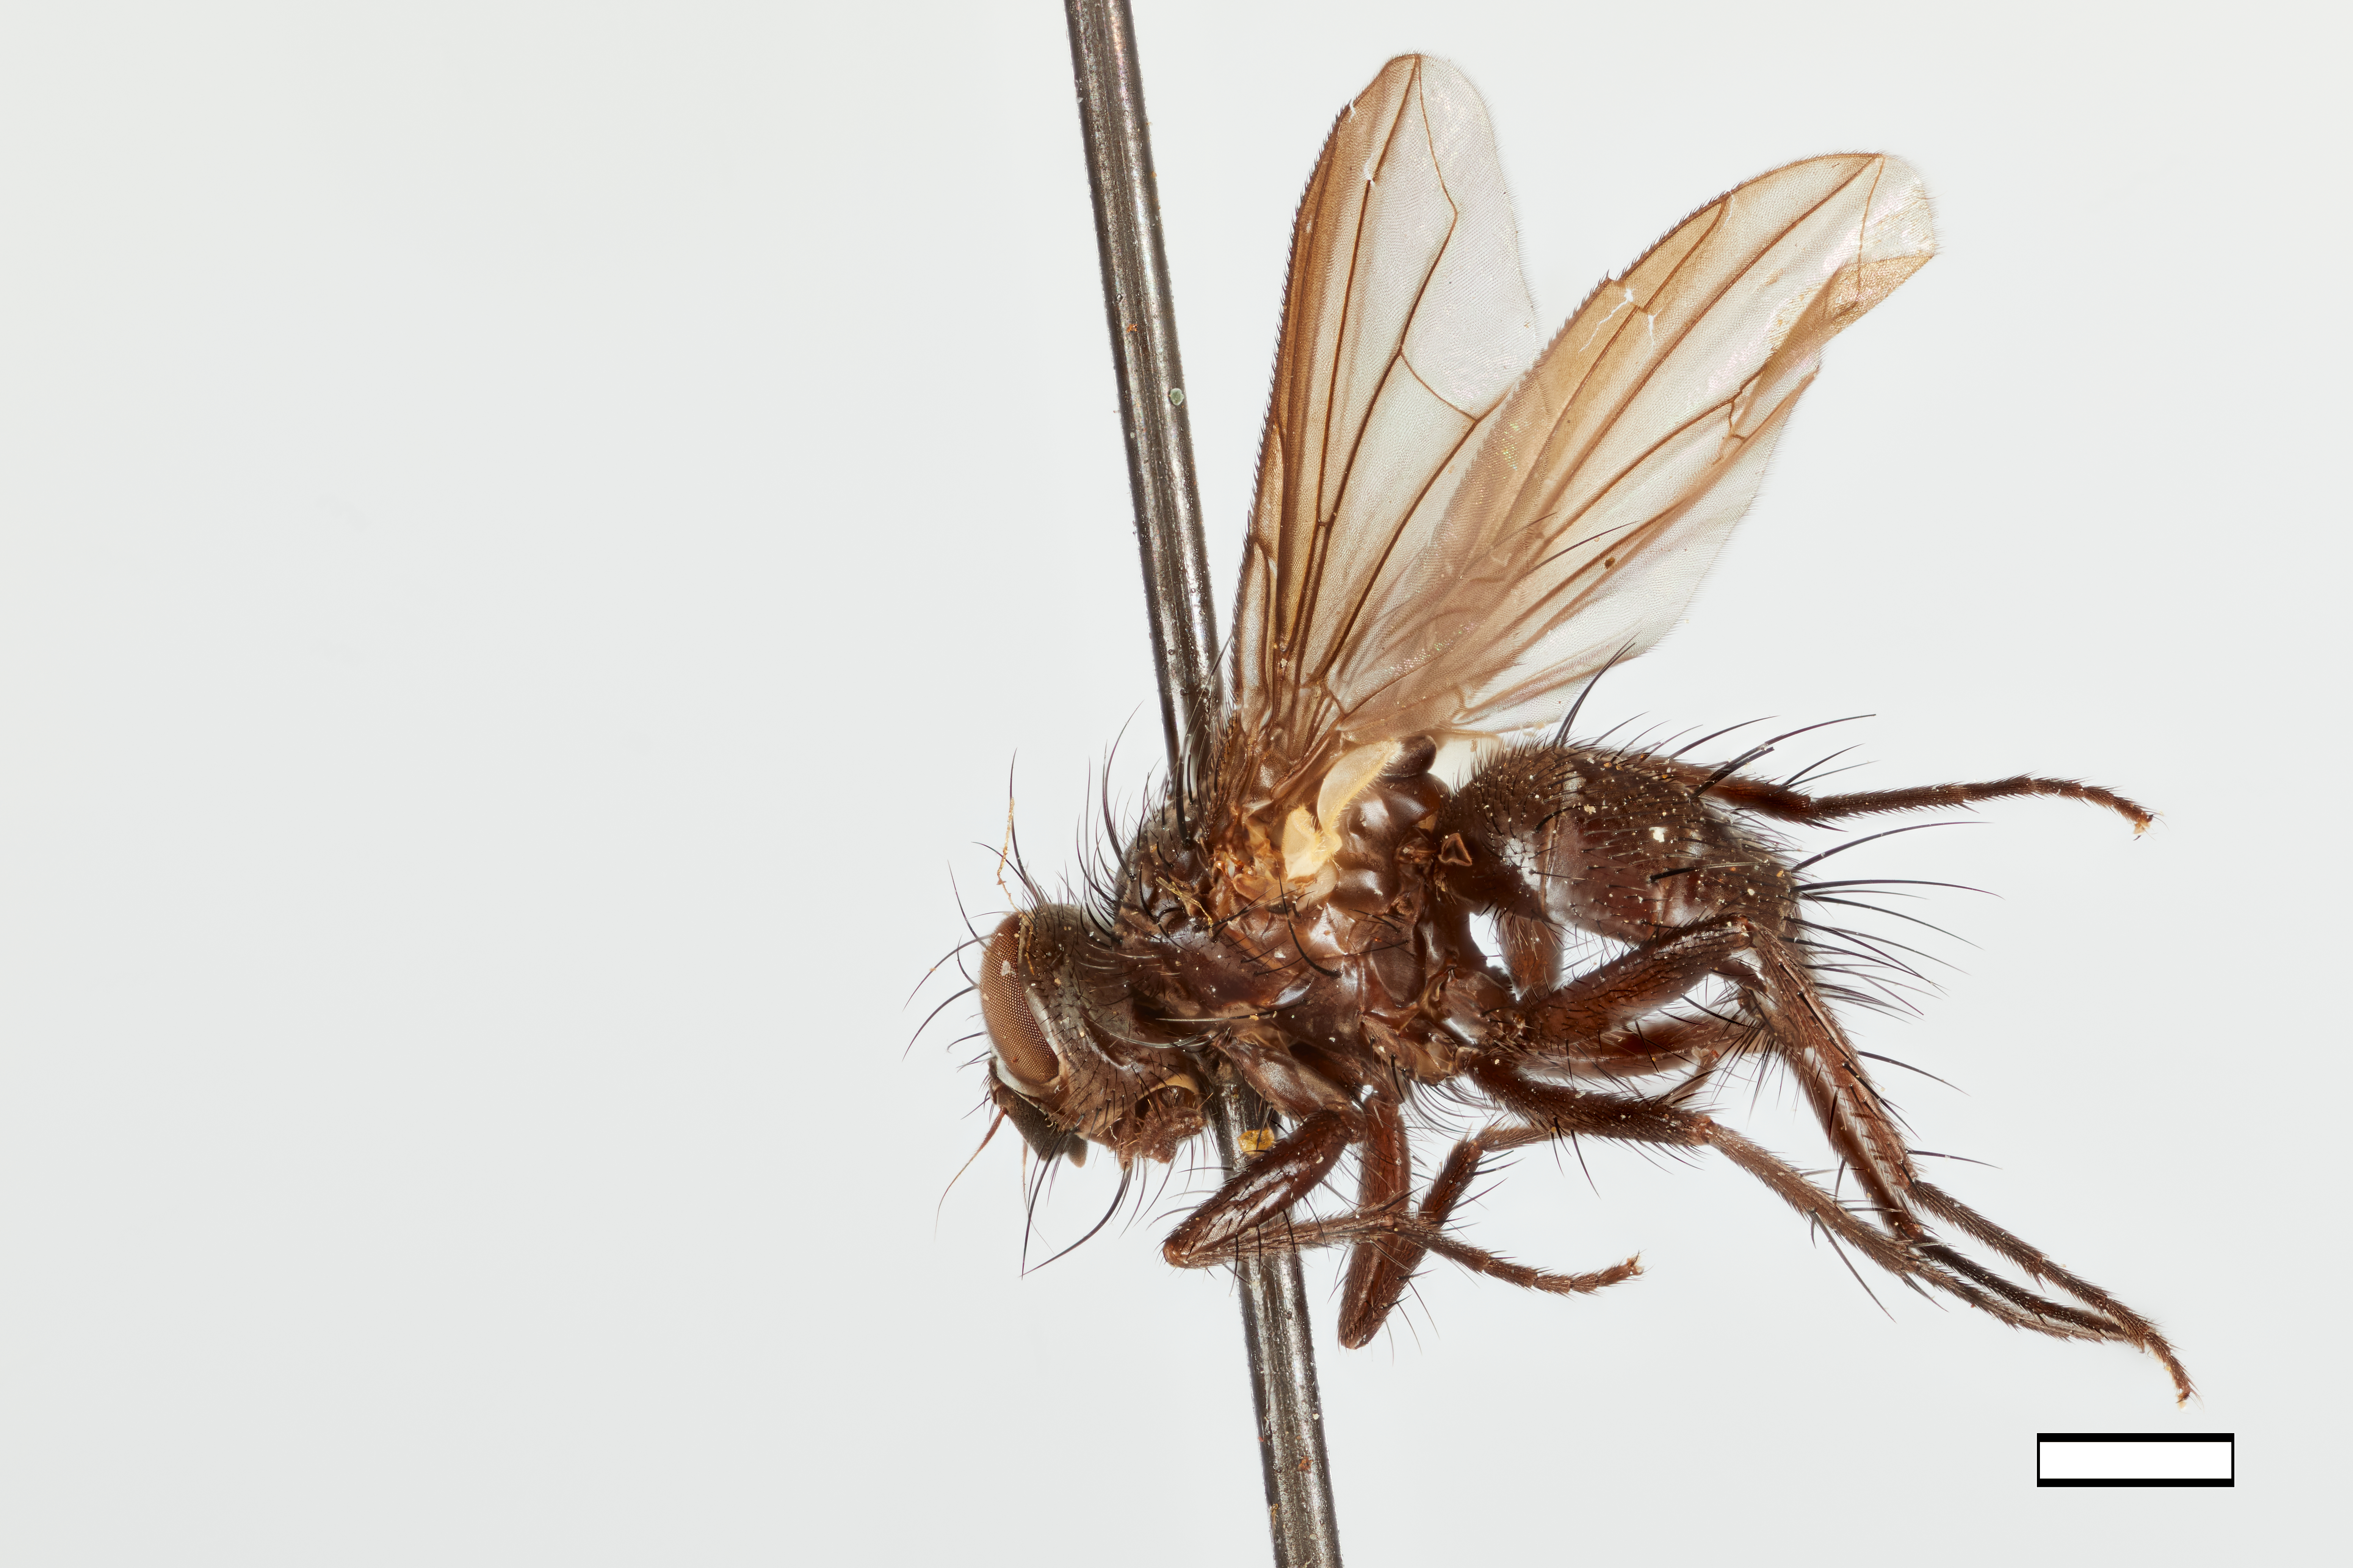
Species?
Piximactia uruhuasi
